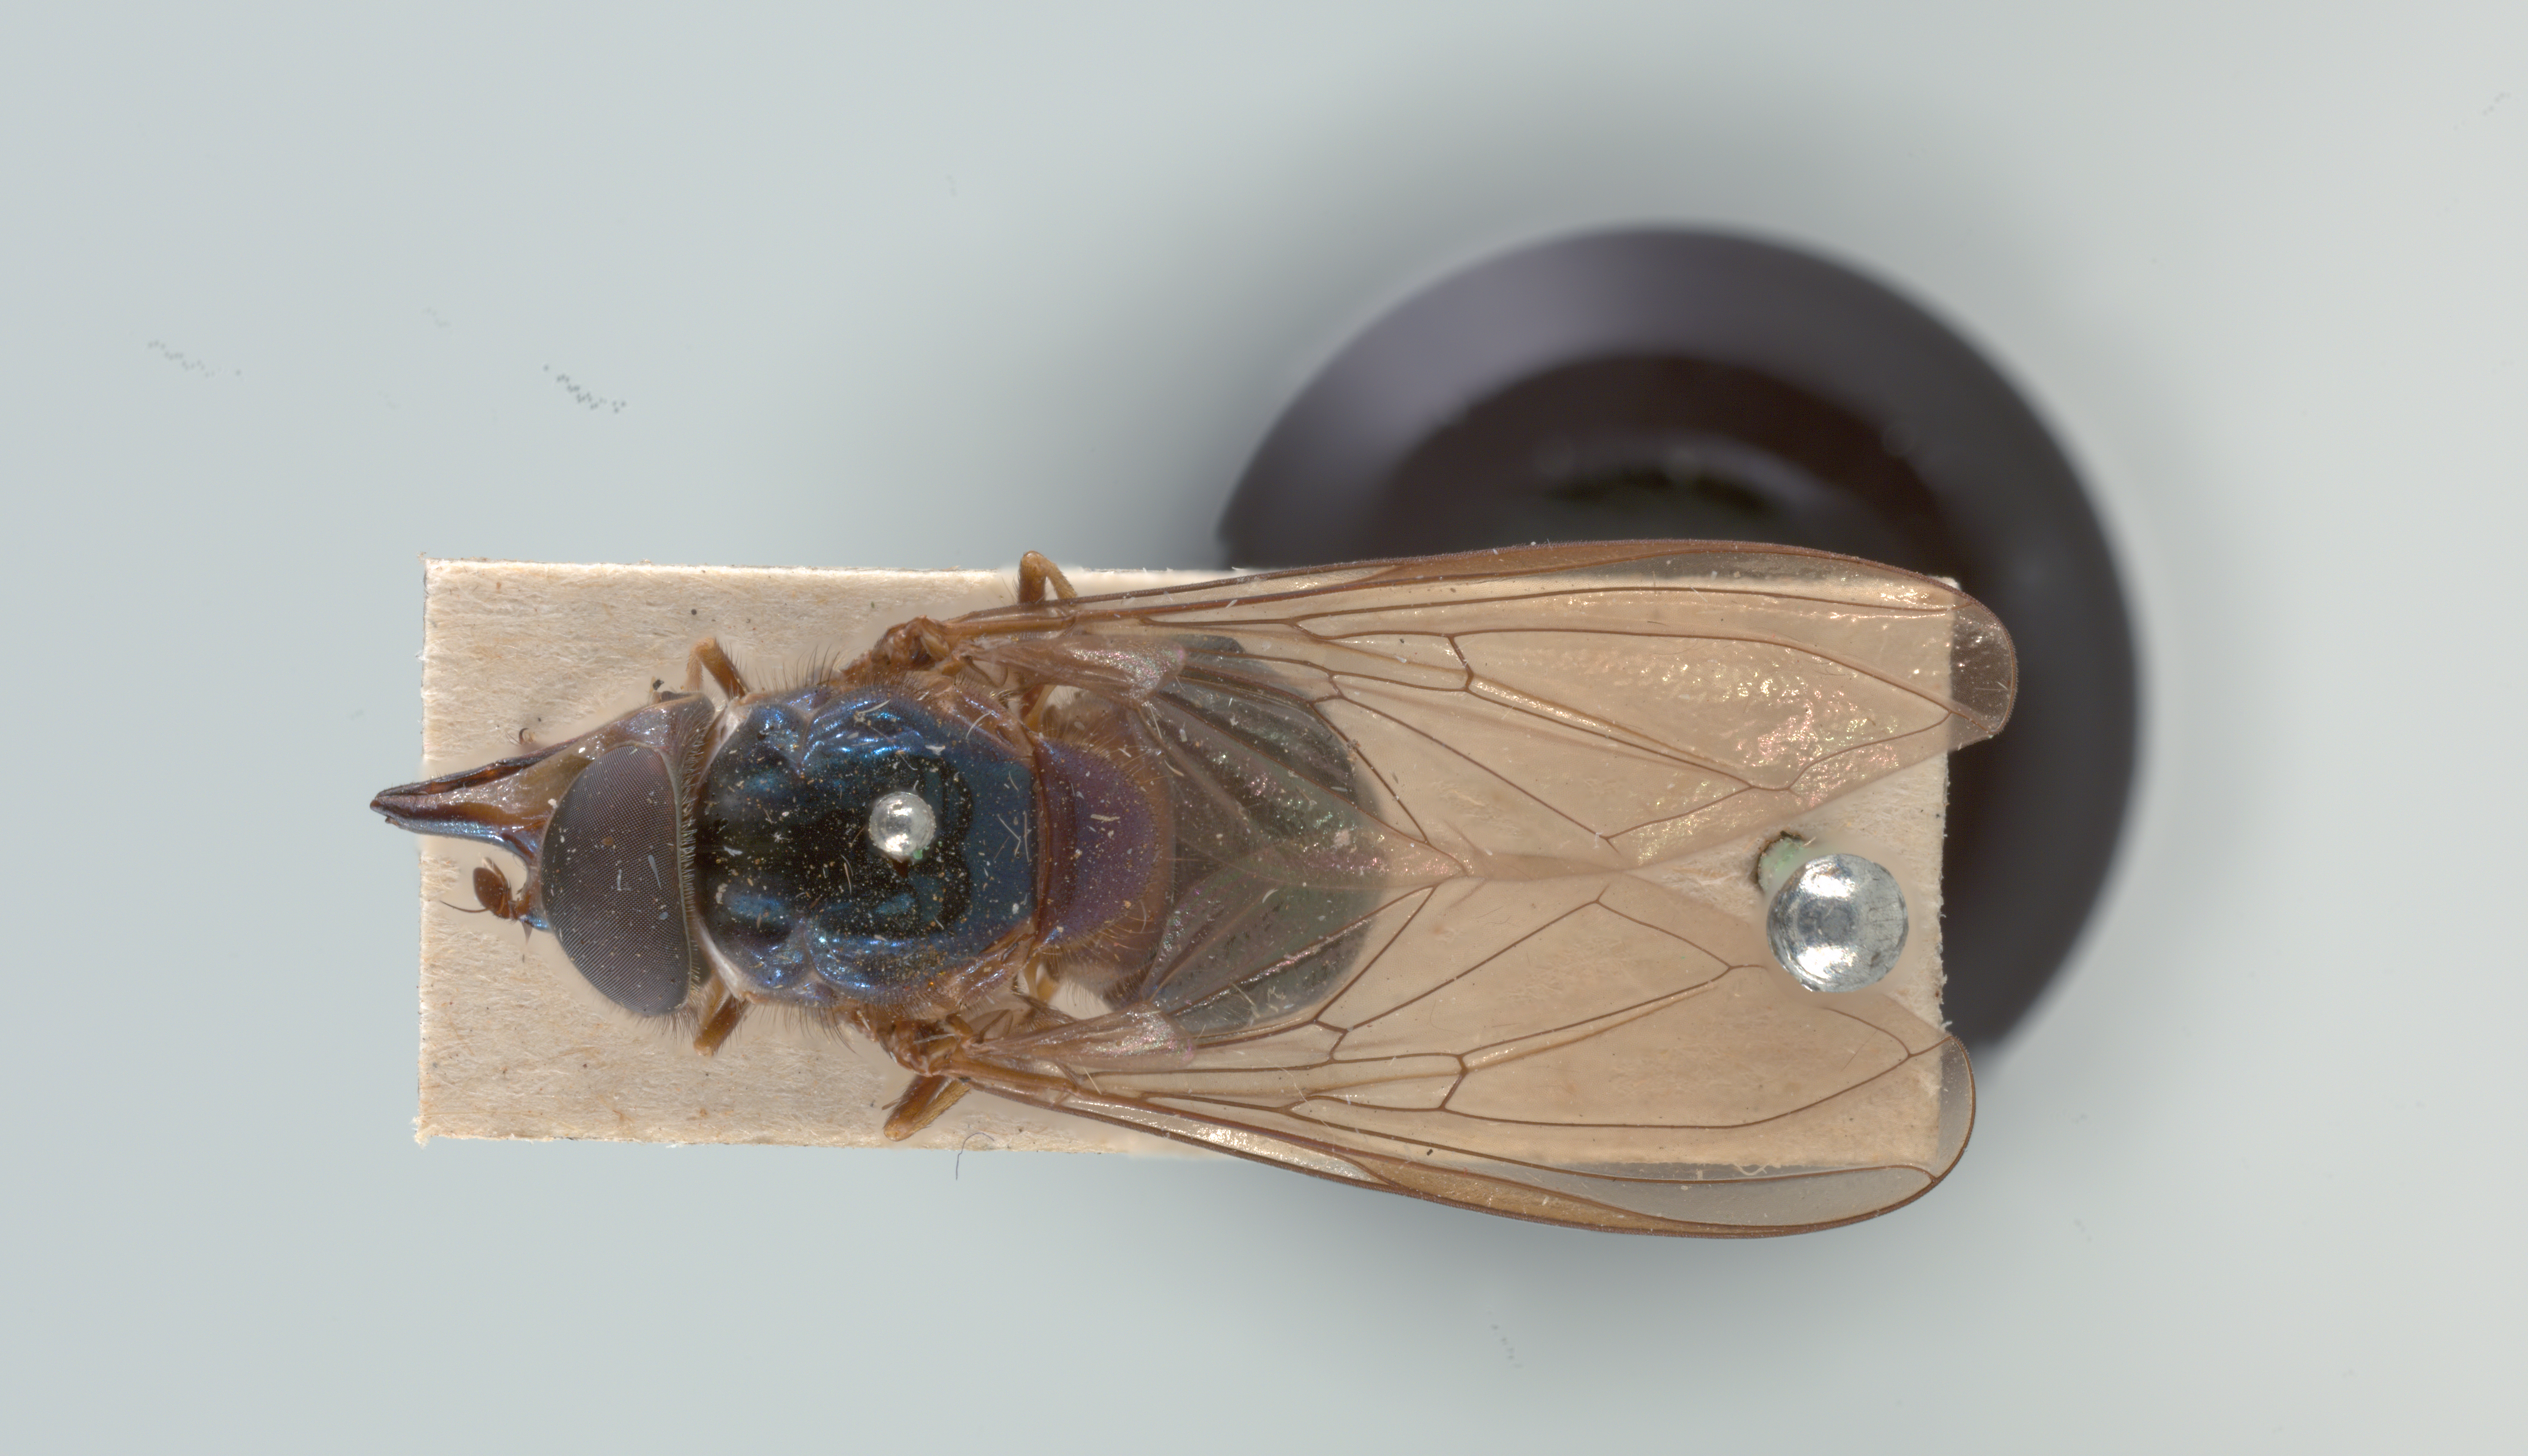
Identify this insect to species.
Rhingia cyanoprora
